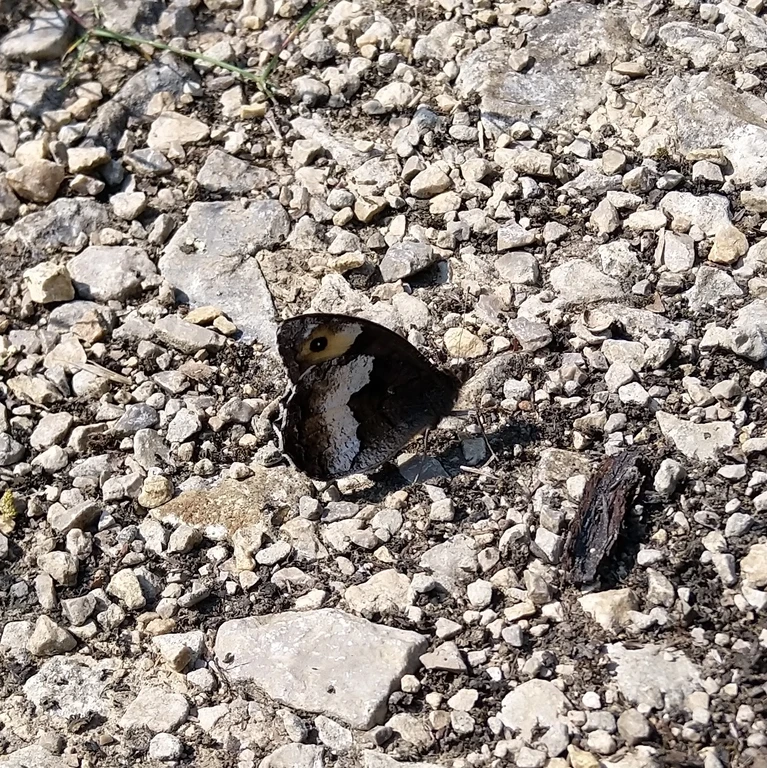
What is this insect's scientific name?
Hipparchia alcyone
